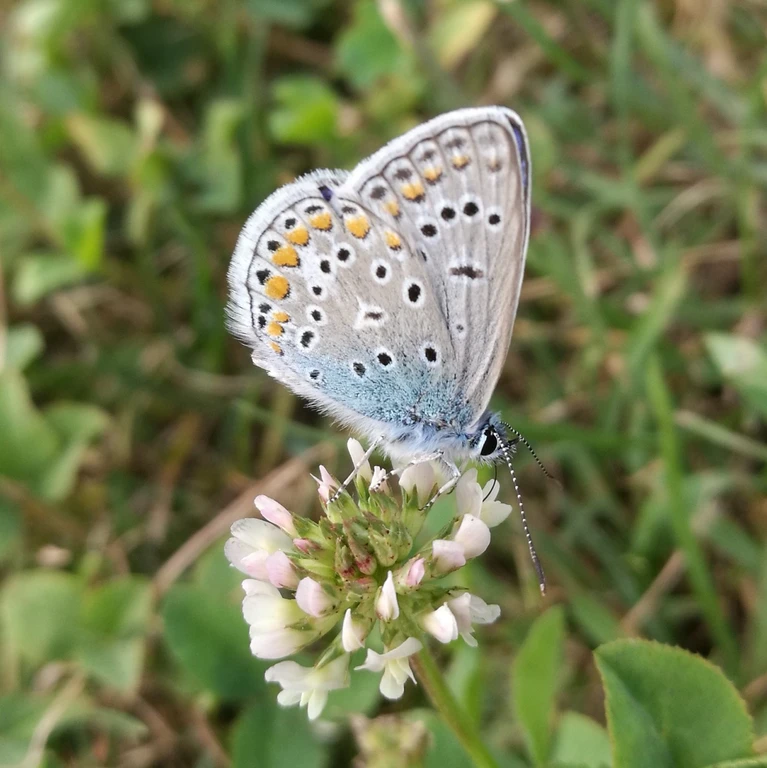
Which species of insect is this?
Polyommatus icarus
